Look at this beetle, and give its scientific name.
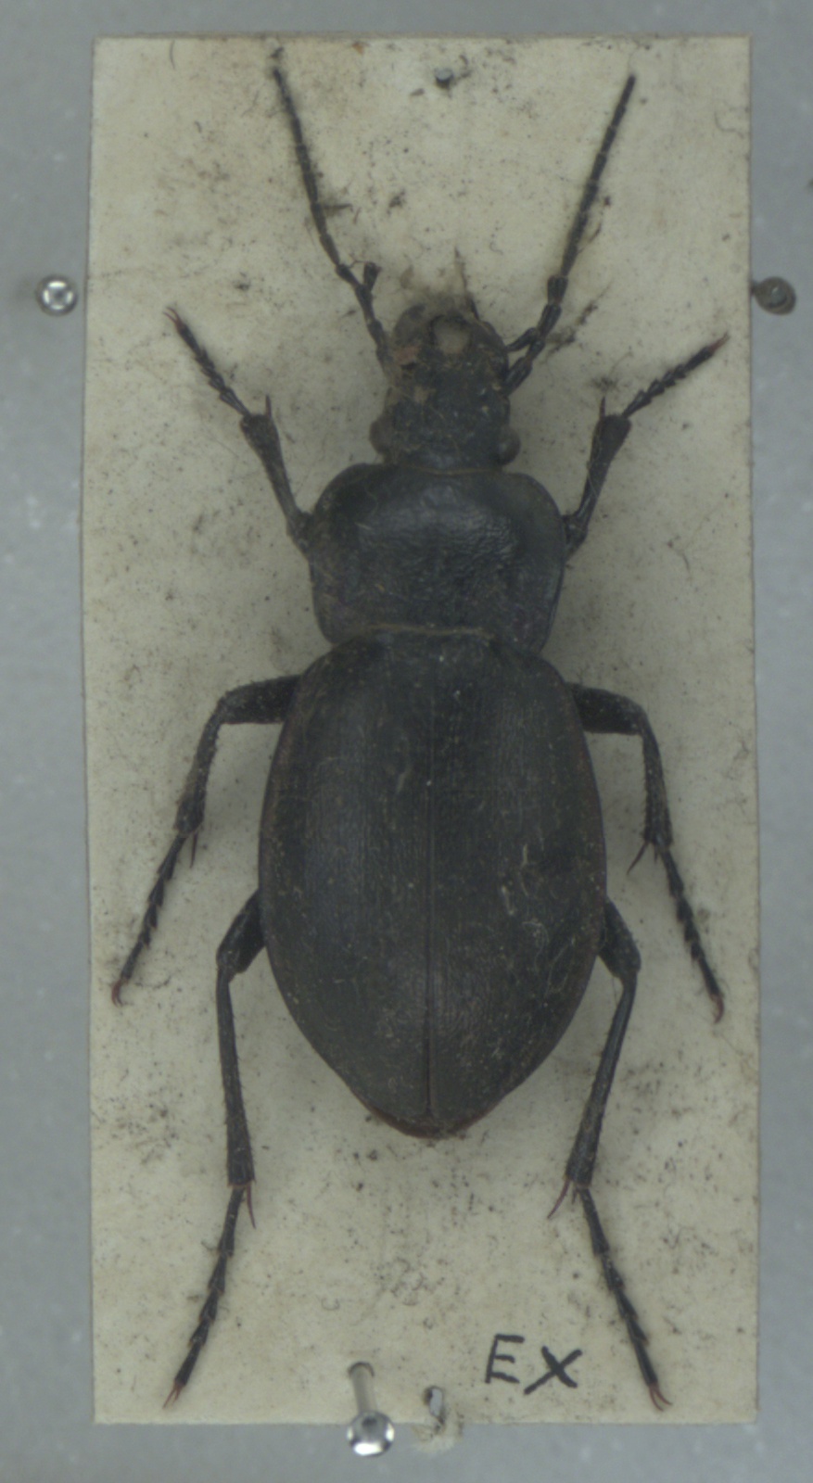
Carabus nemoralis
